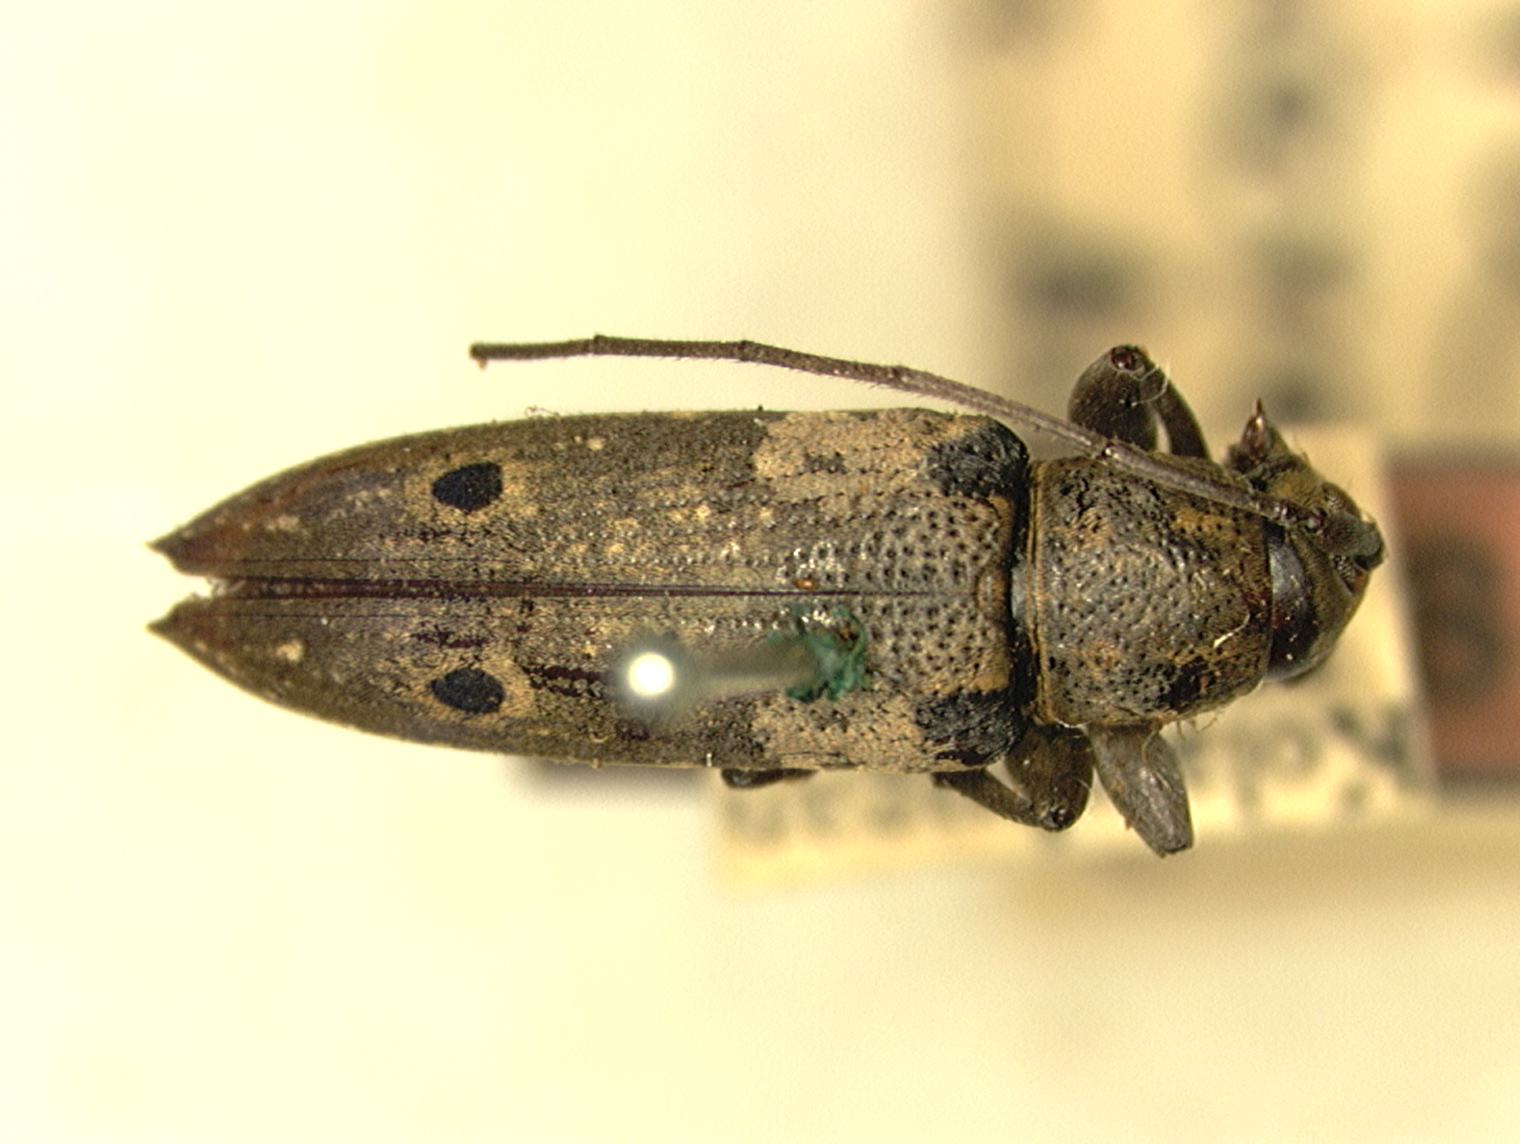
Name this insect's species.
Sybra humeralis
